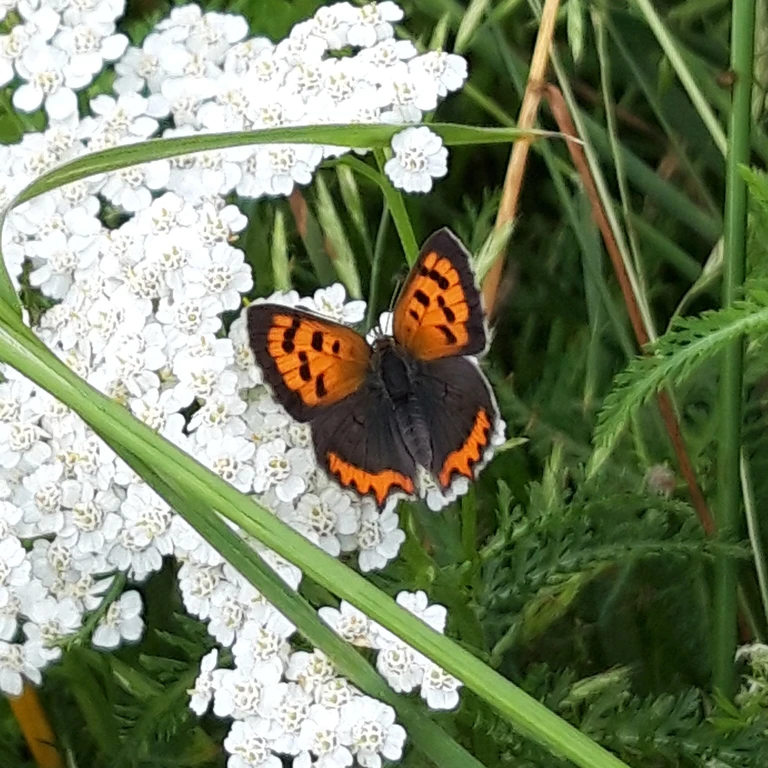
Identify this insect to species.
Lycaena phlaeas
